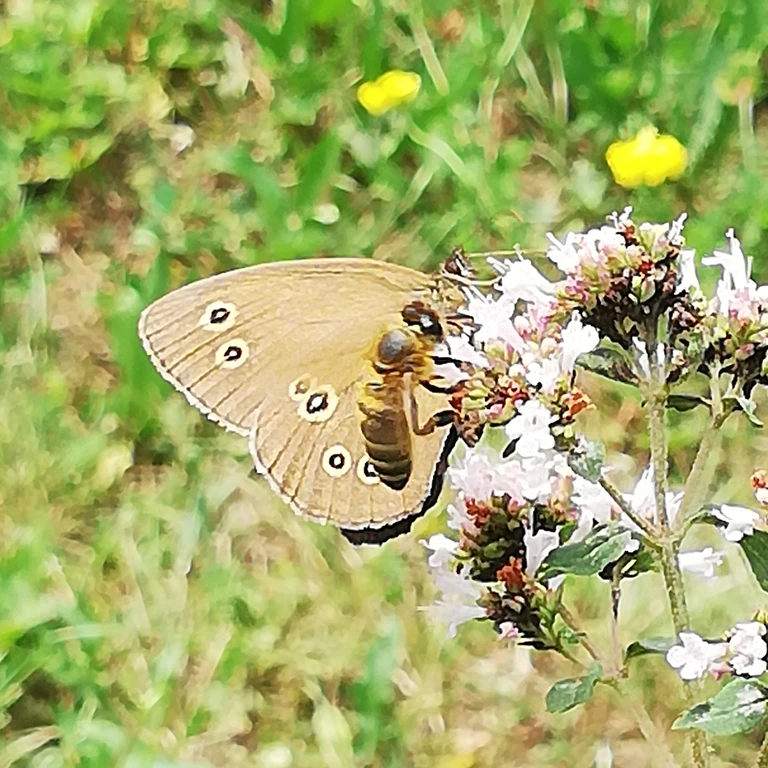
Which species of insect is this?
Aphantopus hyperantus
